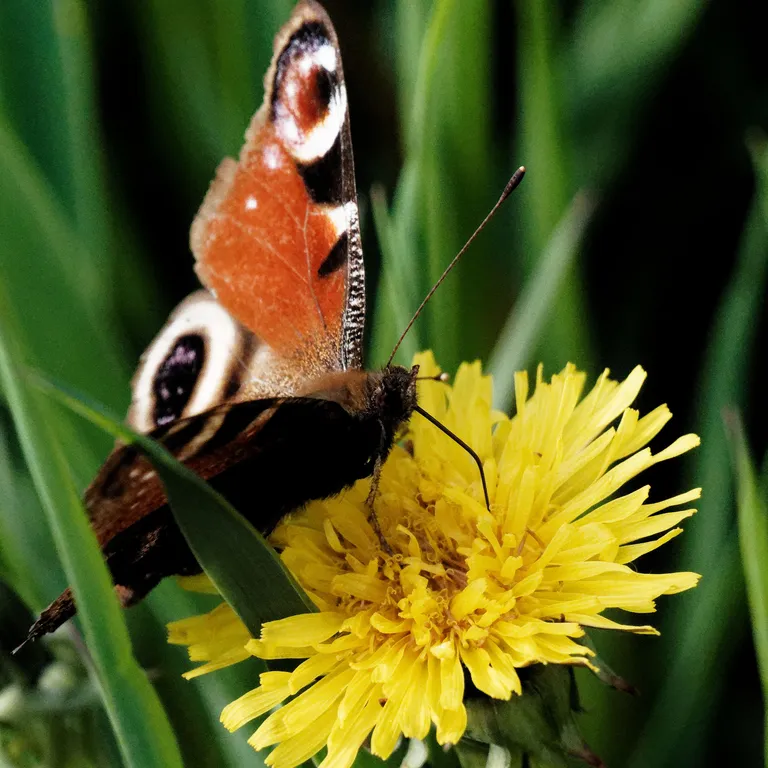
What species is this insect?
Aglais io
